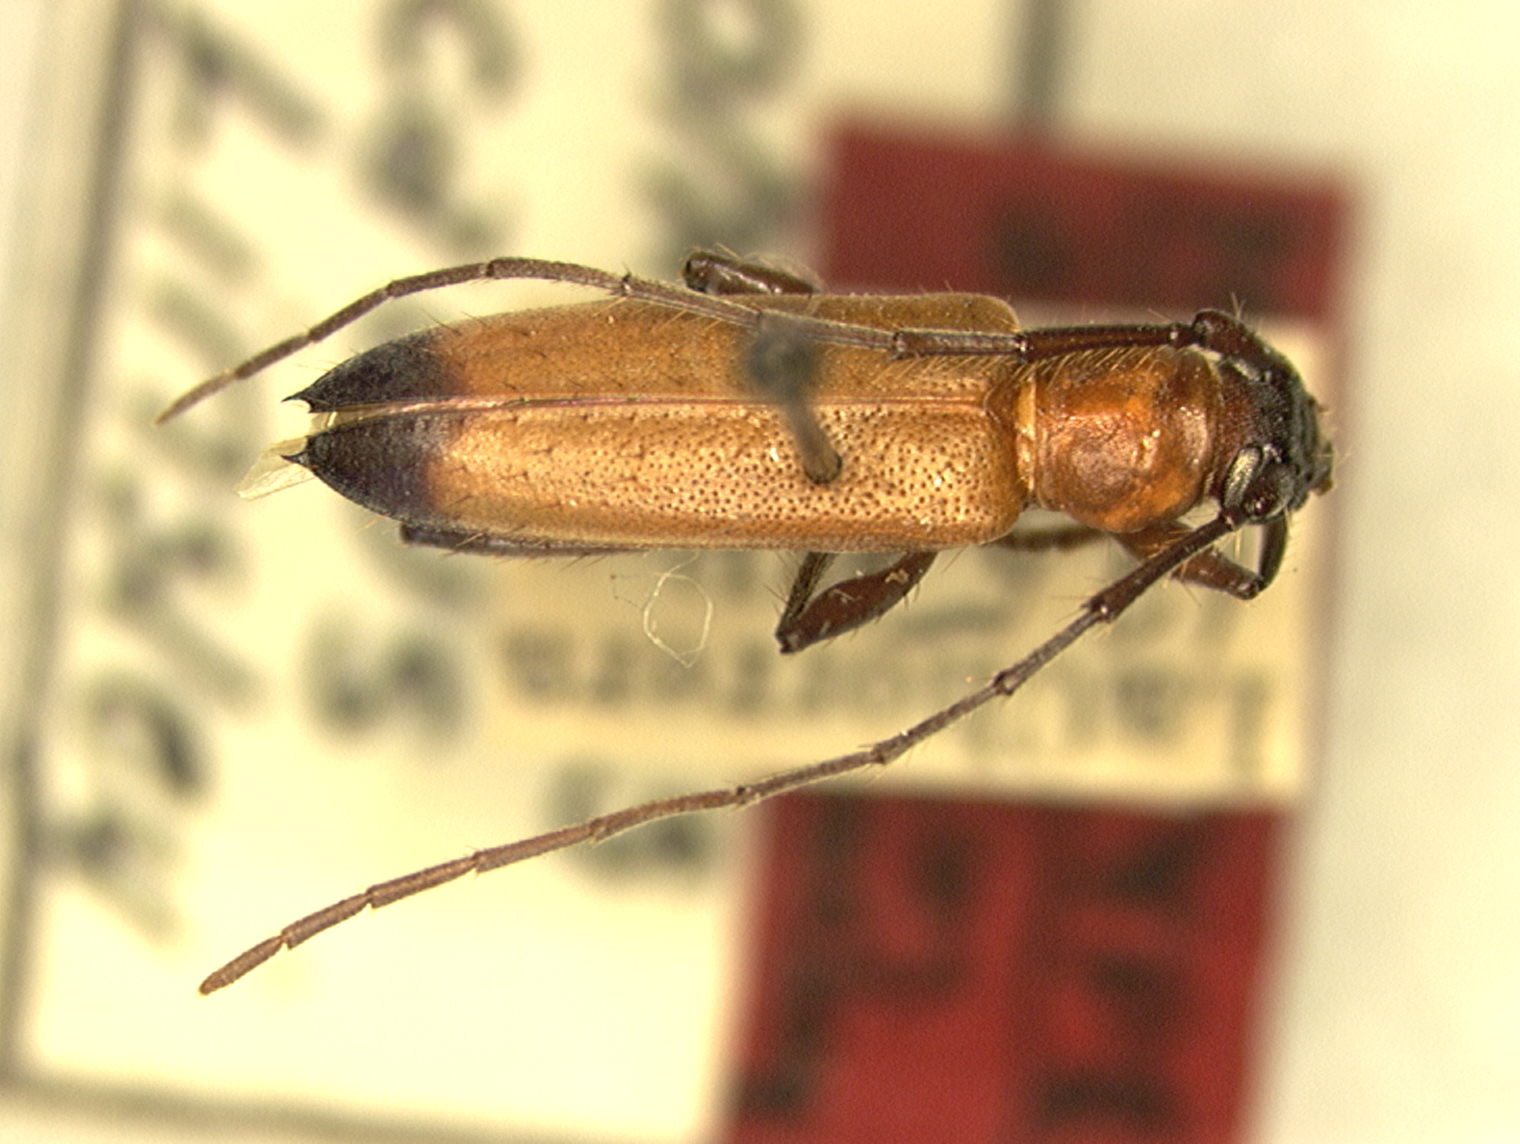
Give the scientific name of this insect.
Nephalius apicatus (also Mephritus apicatus)
